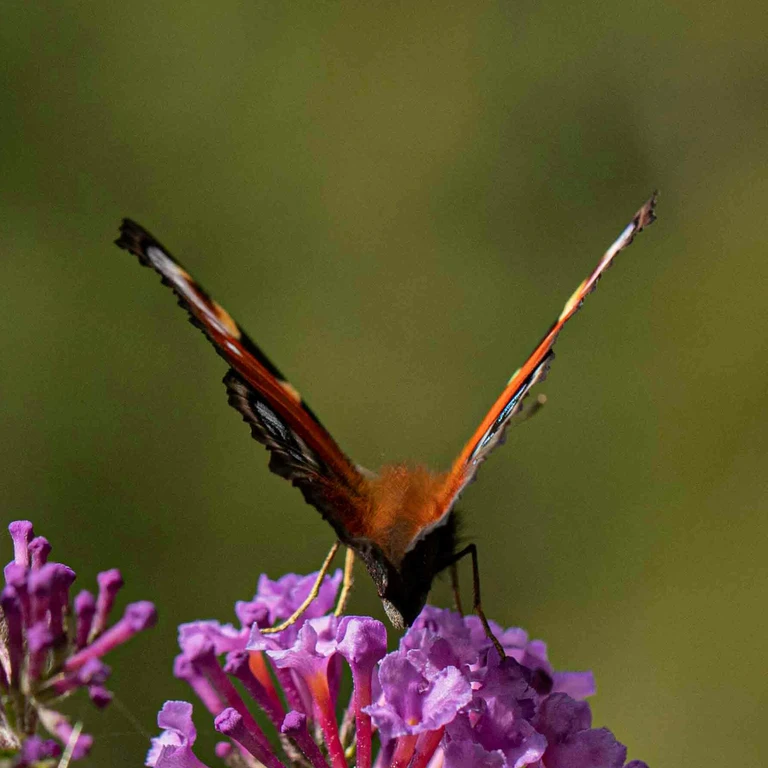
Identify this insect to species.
Aglais io
